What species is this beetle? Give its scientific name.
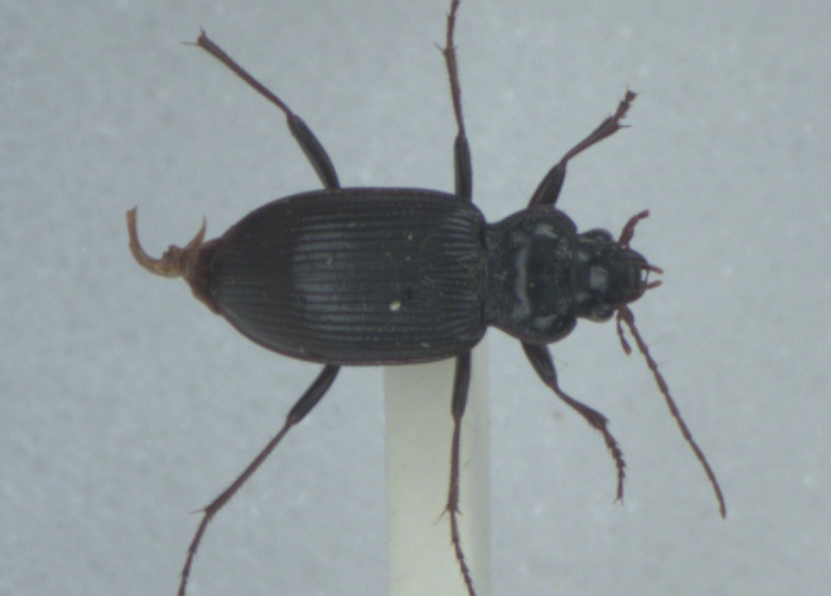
Nebria brevicollis
